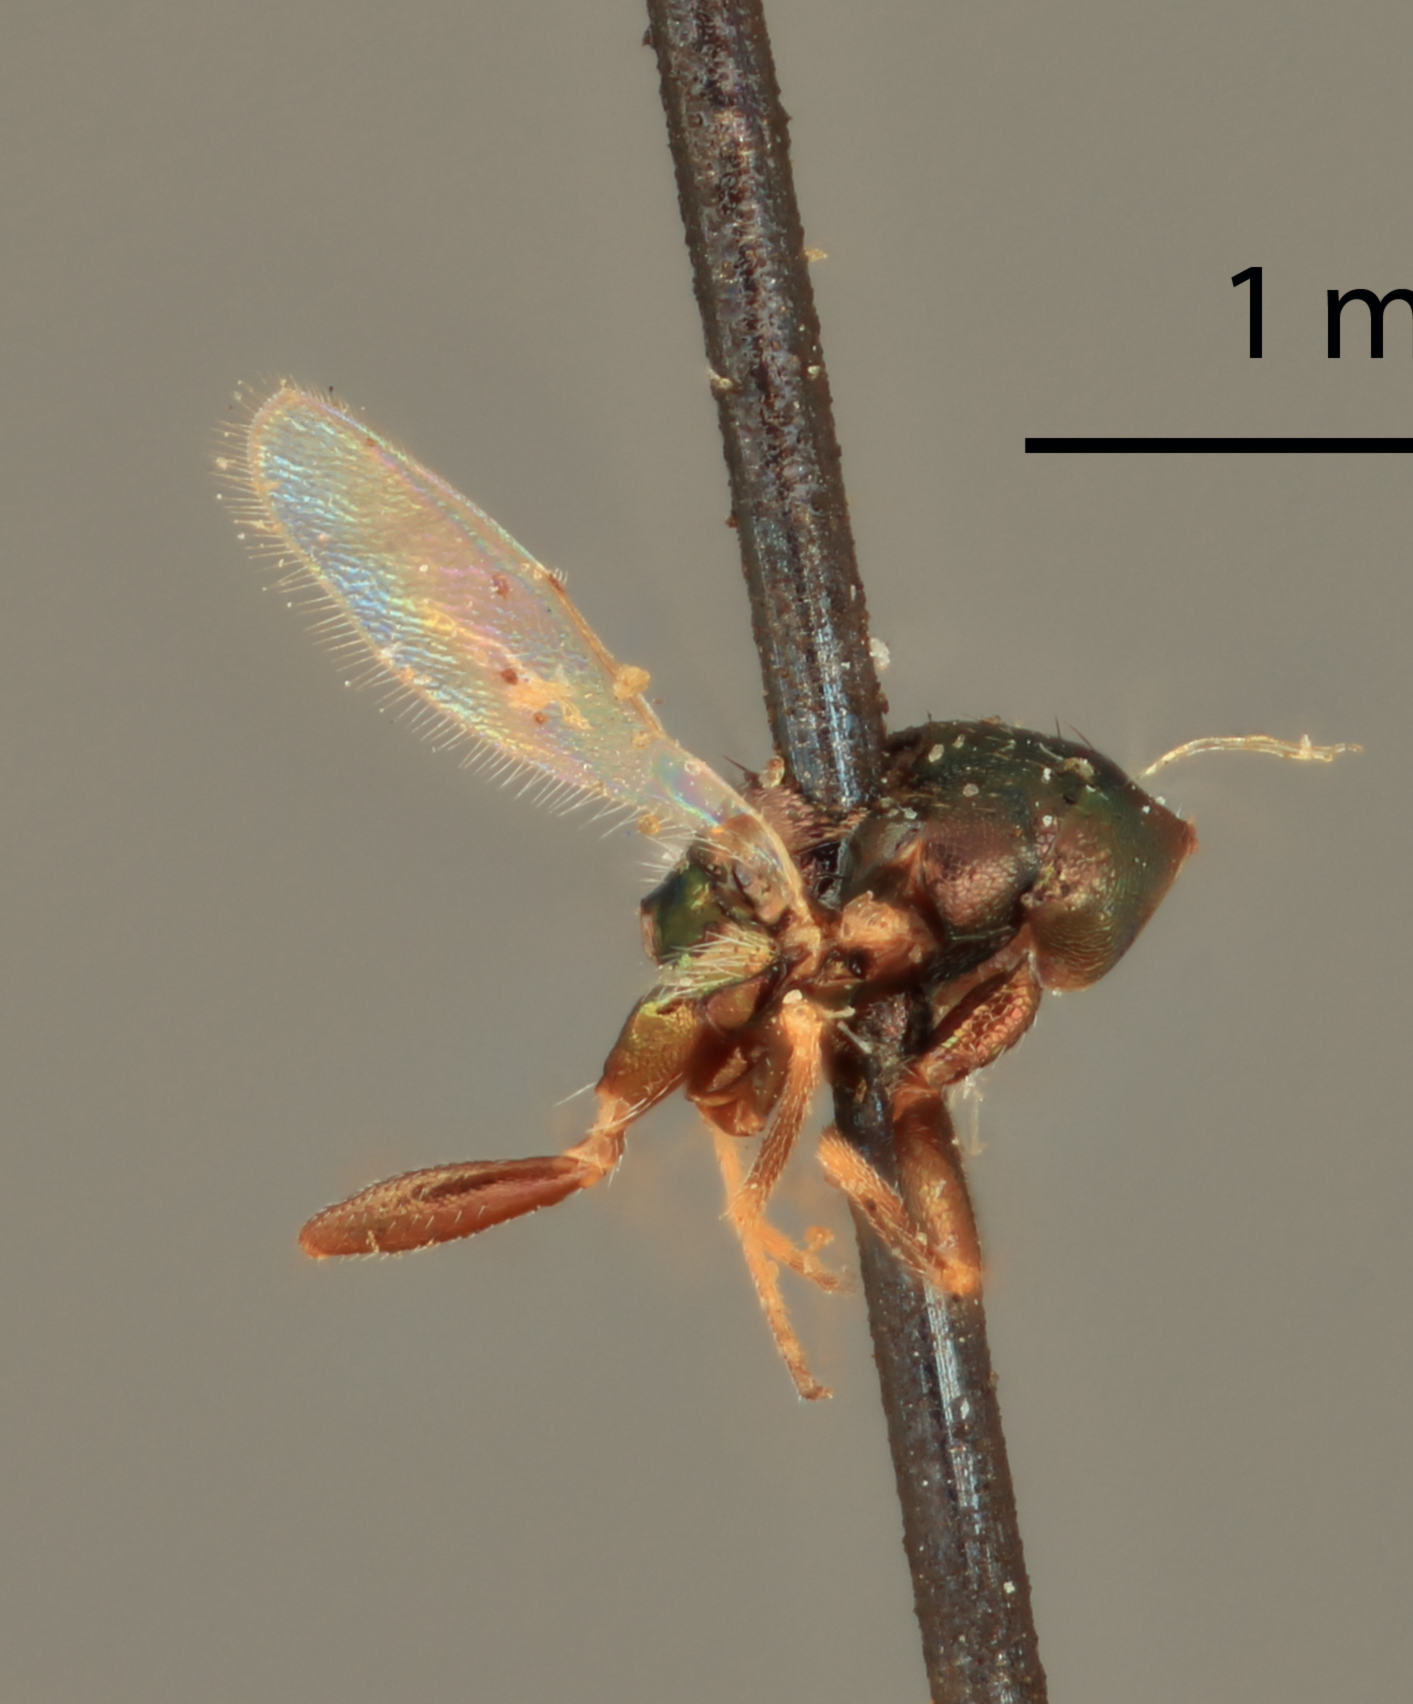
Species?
Necremnus californicus
